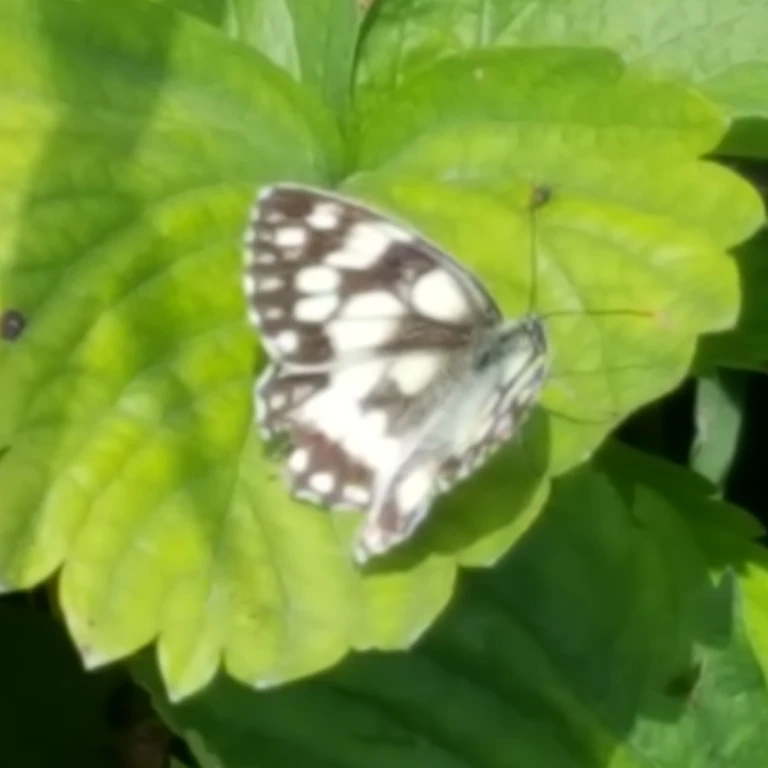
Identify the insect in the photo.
Melanargia galathea
